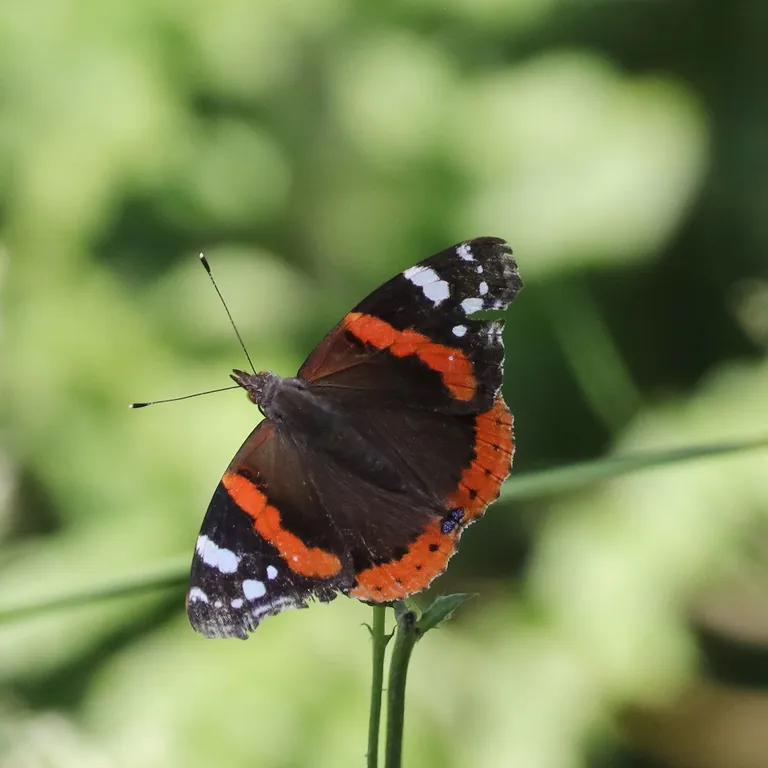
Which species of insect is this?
Vanessa atalanta
